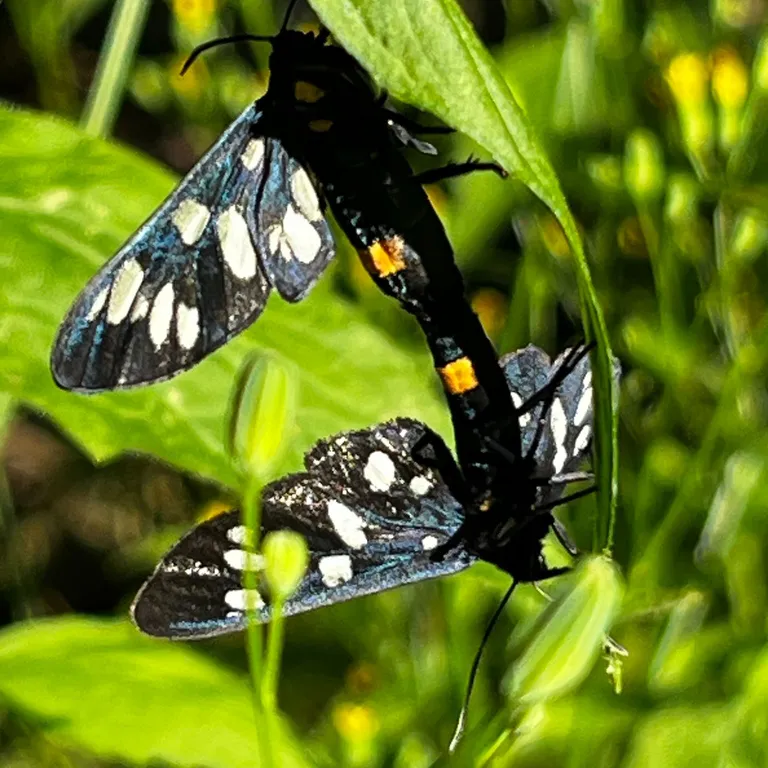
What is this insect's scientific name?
Amata phegea
